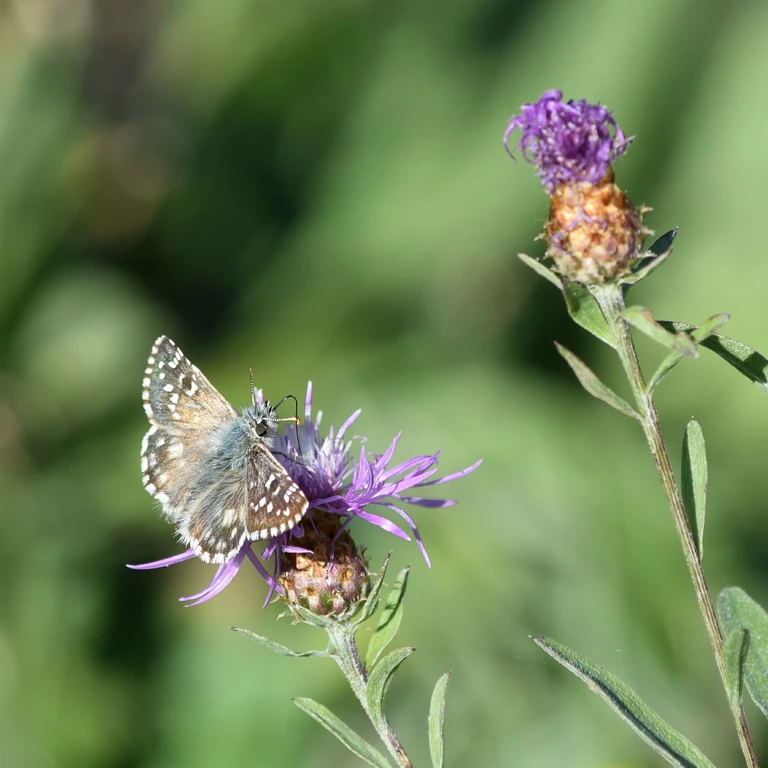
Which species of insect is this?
Pyrgus armoricanus
